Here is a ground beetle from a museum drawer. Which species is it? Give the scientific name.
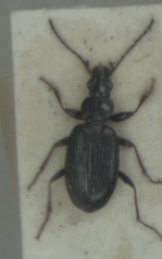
Bembidion tibiale
